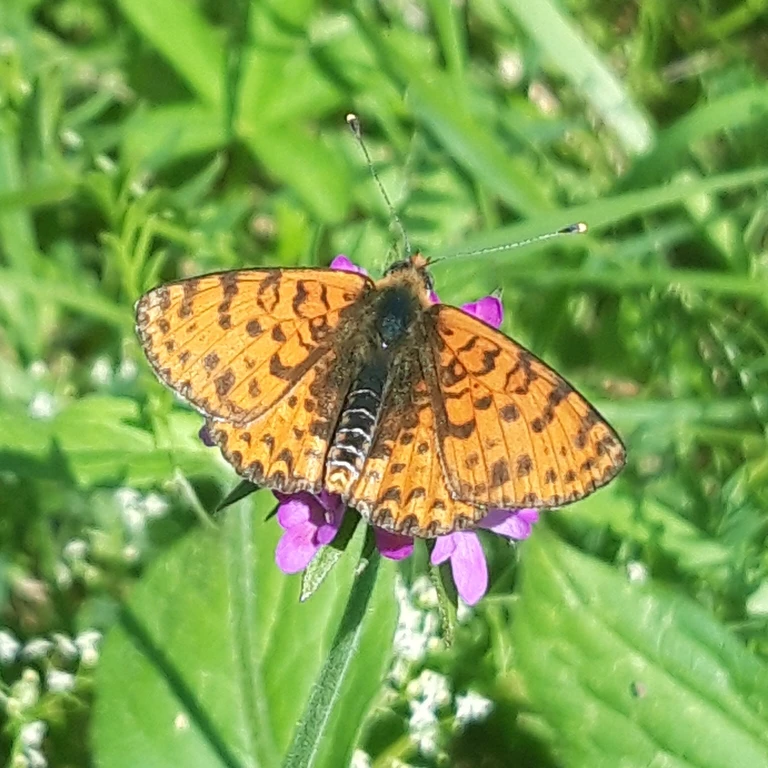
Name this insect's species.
Melitaea didyma
